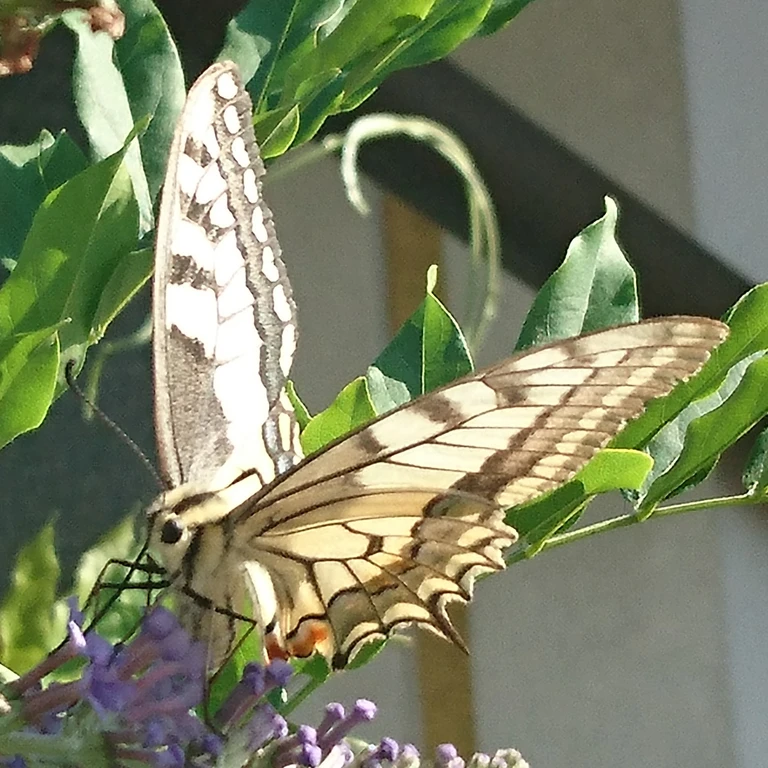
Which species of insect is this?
Papilio machaon
